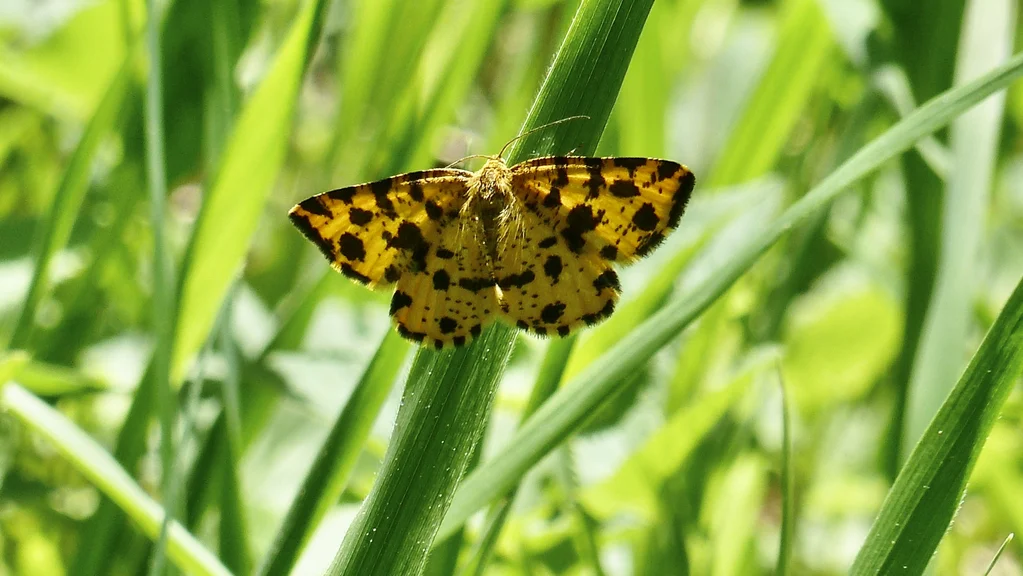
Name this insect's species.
Pseudopanthera macularia
